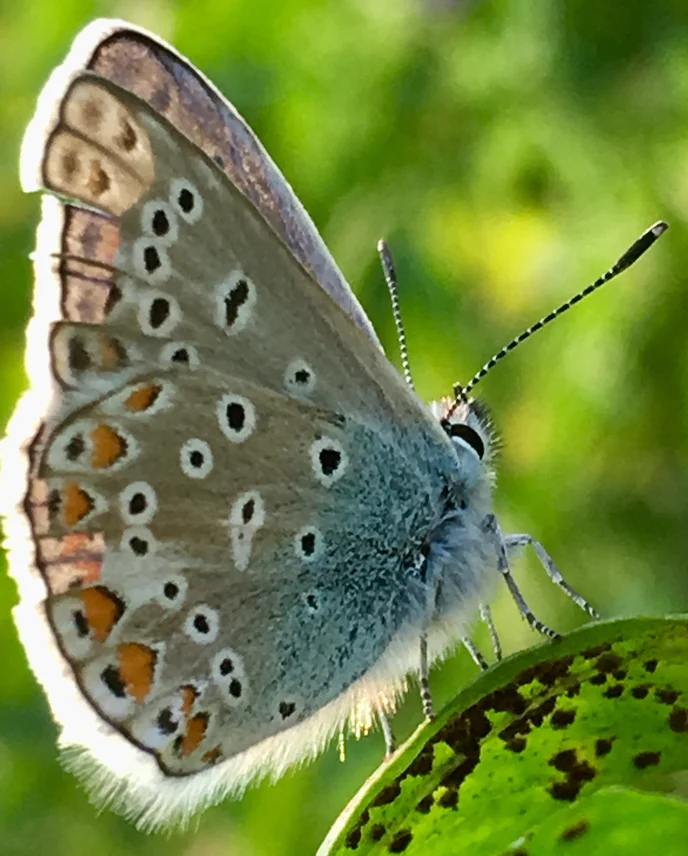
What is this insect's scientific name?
Polyommatus icarus
